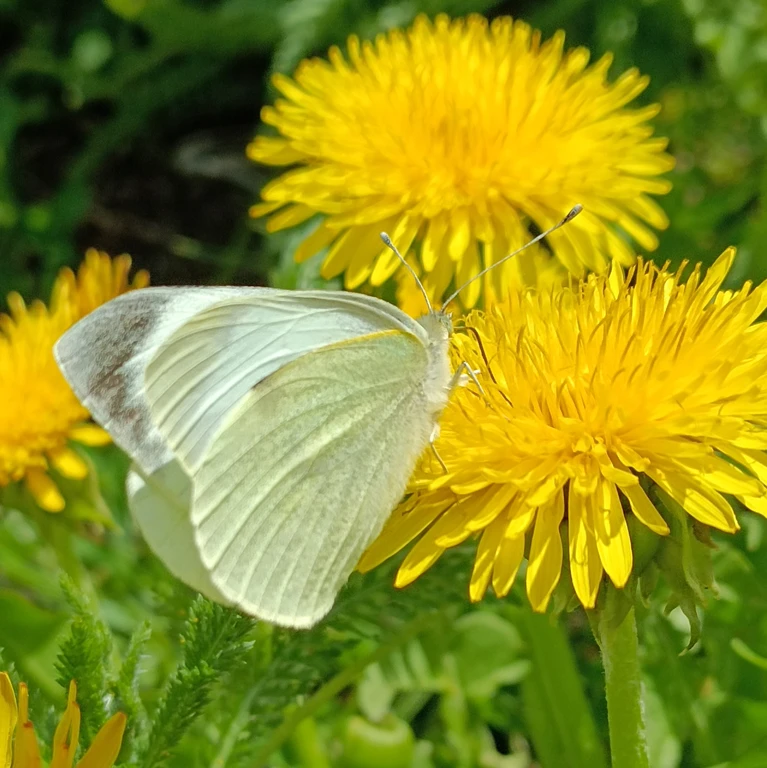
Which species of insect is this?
Pieris brassicae
